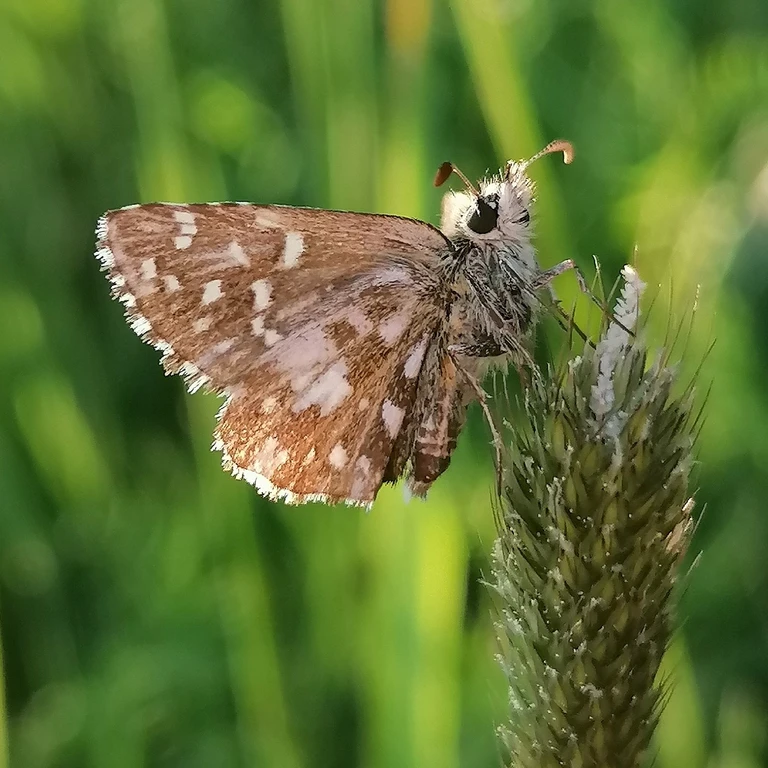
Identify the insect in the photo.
Pyrgus malvae
